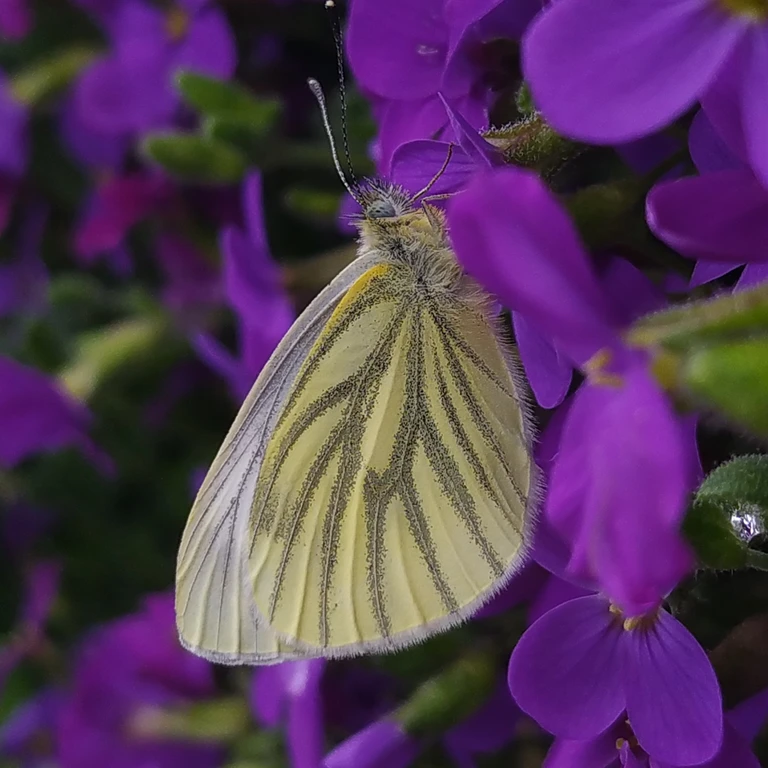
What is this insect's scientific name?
Pieris napi
